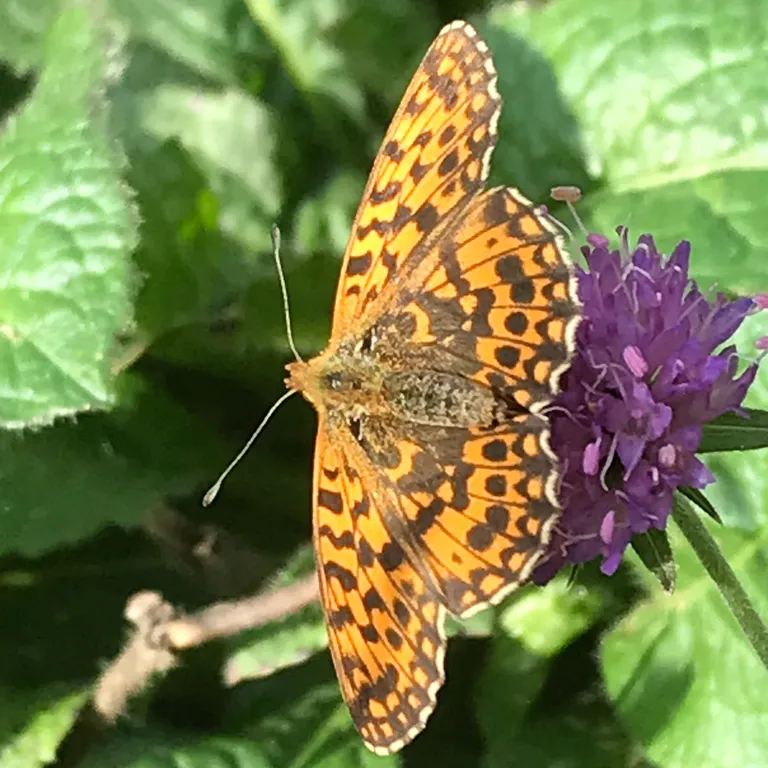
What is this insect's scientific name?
Boloria dia
